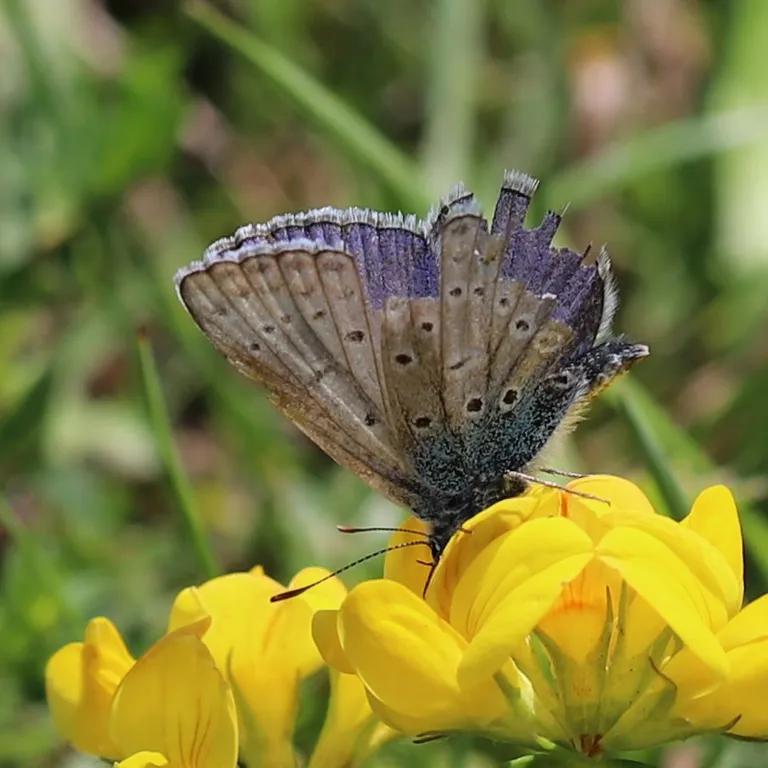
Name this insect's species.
Polyommatus icarus
